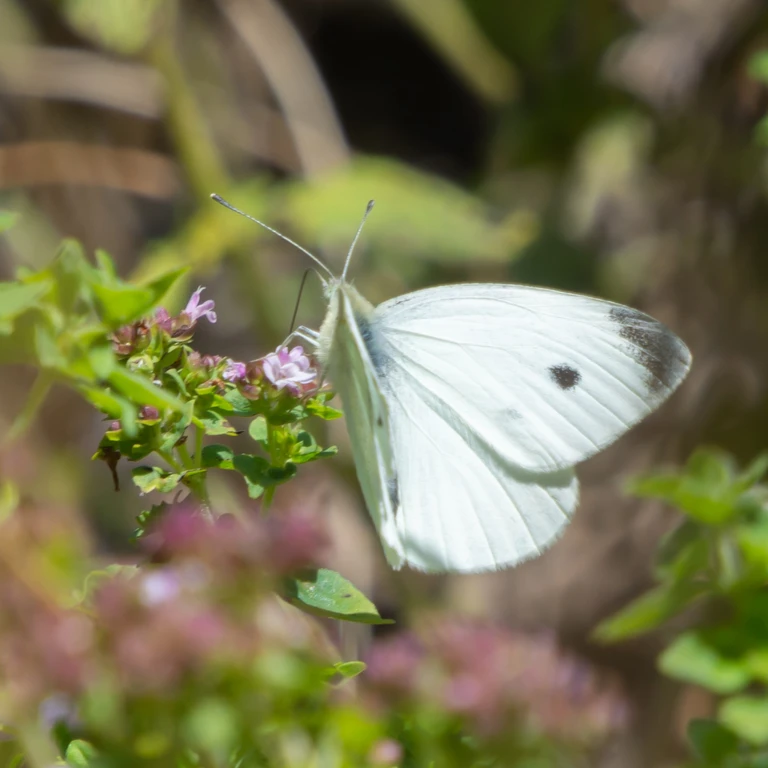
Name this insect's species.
Pieris rapae
